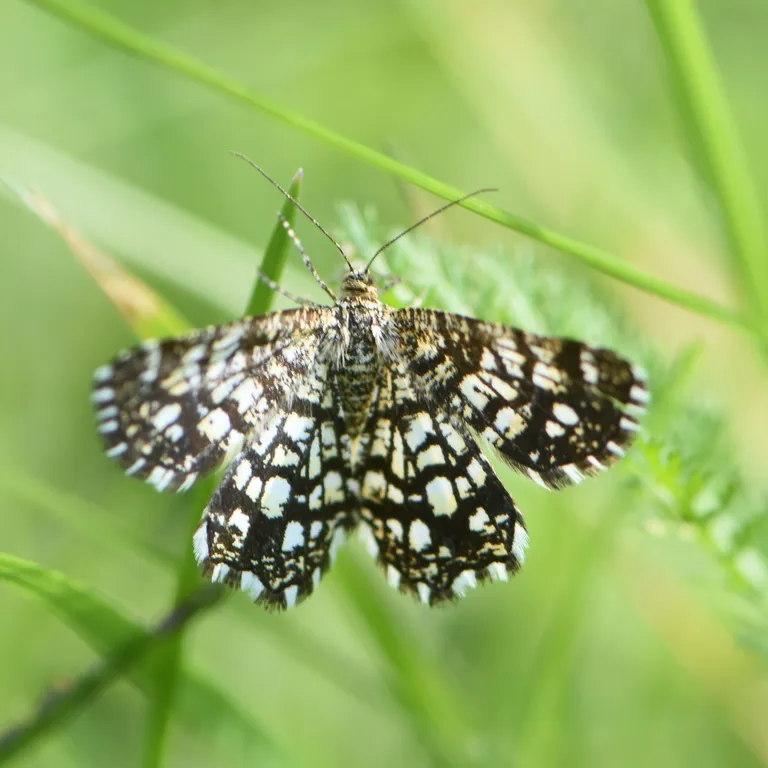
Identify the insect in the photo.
Chiasmia clathrata
